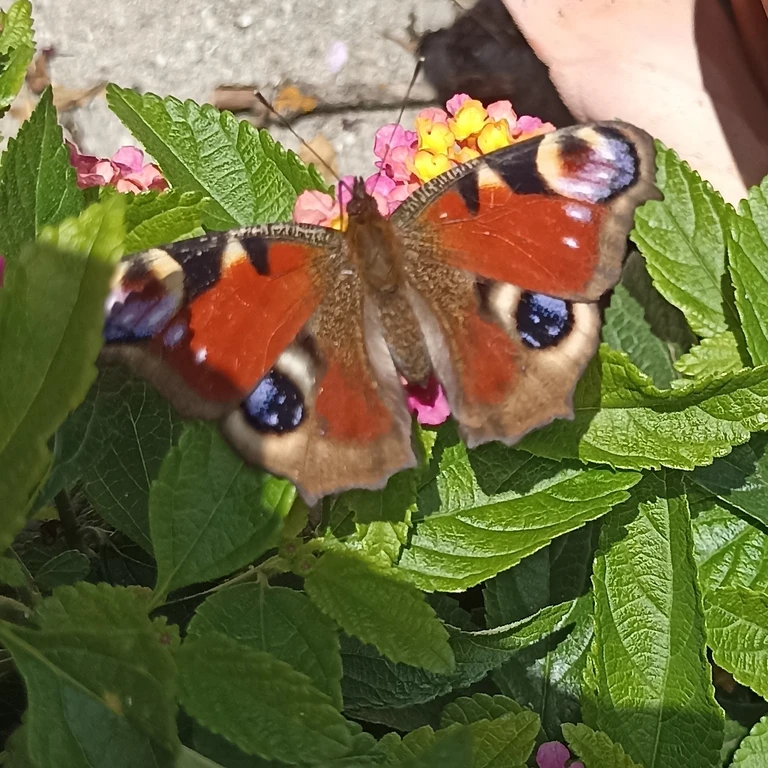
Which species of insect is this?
Aglais io
